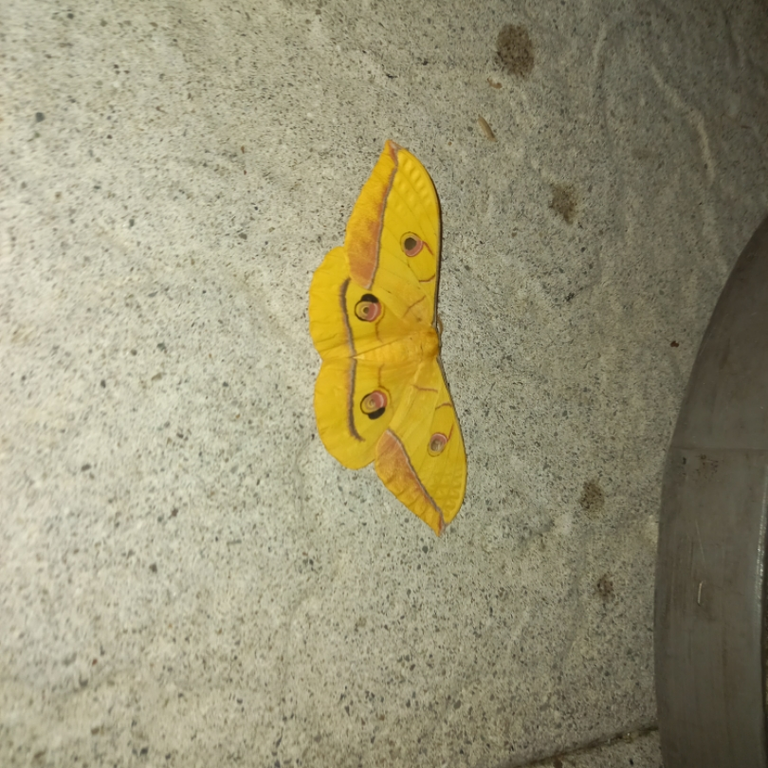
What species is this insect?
Antheraea yamamai
